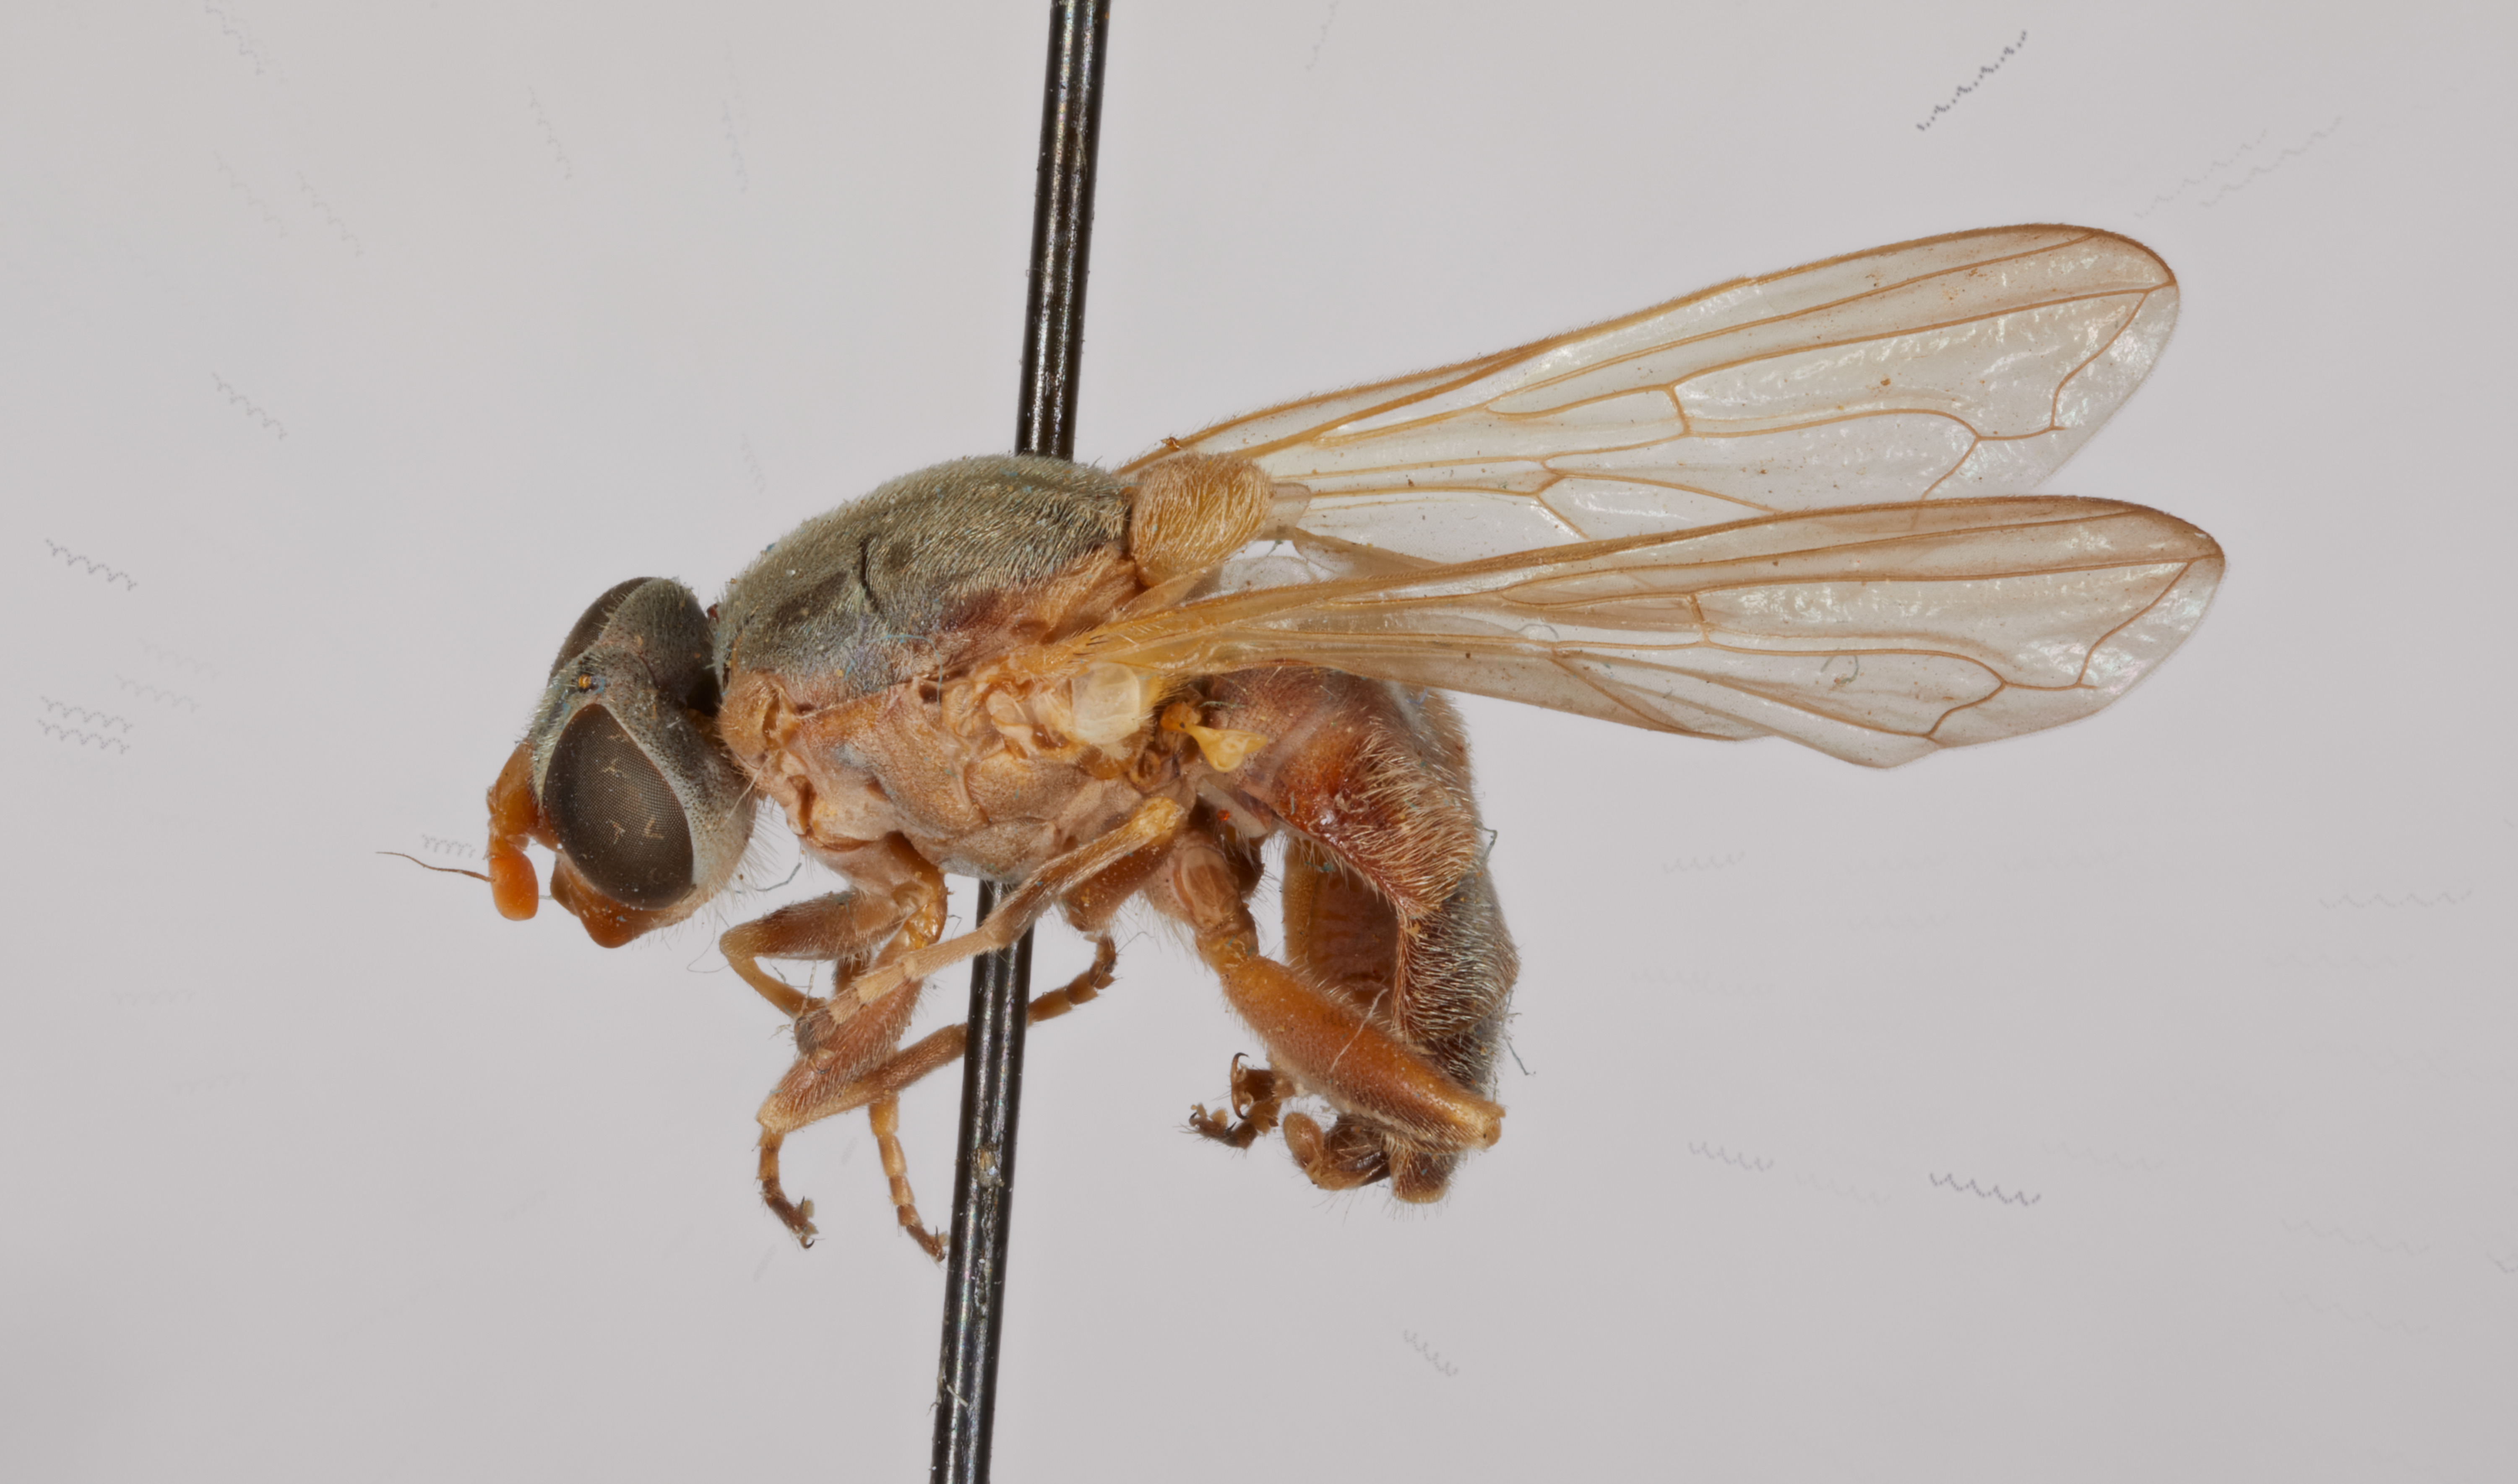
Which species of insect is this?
Brachyopa basalaris
